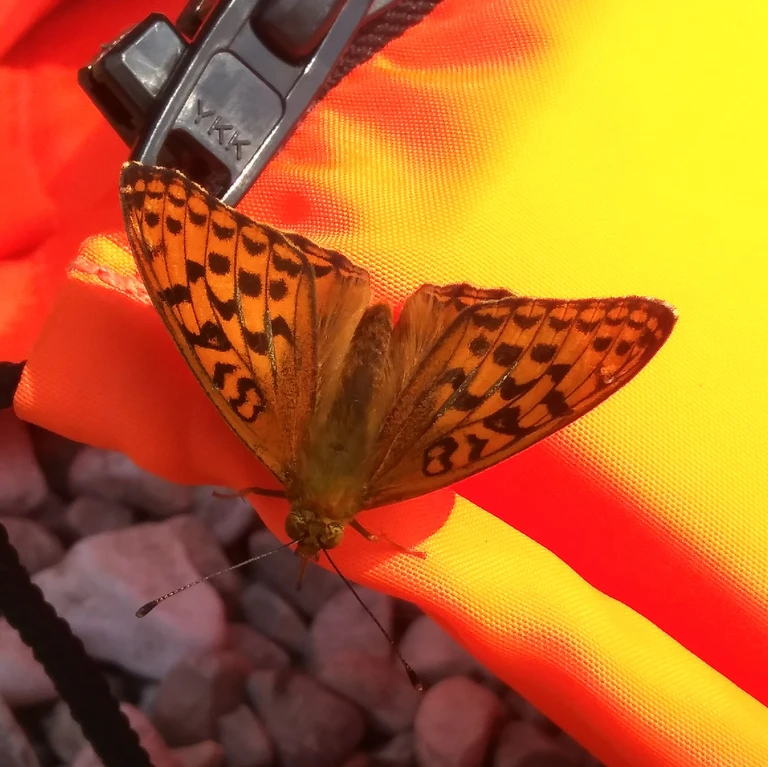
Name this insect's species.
Fabriciana adippe
